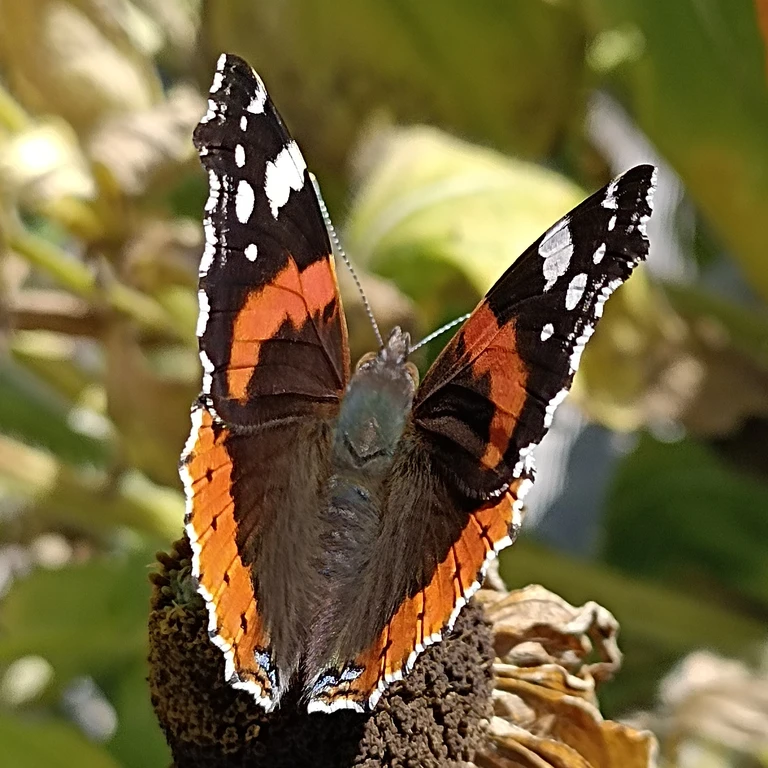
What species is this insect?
Vanessa atalanta
